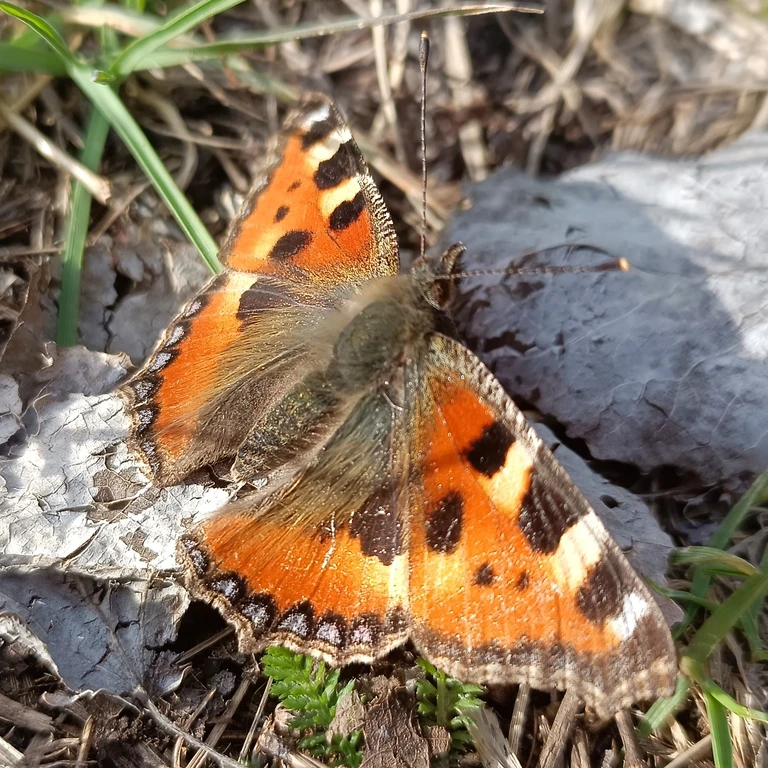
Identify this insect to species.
Aglais urticae
